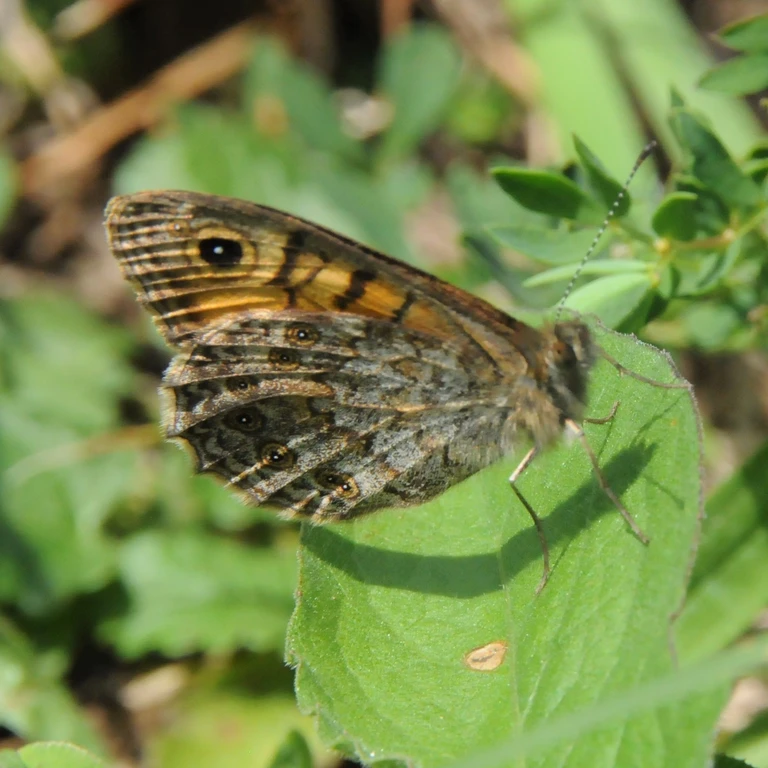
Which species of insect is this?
Lasiommata megera (also Pararge megera)
